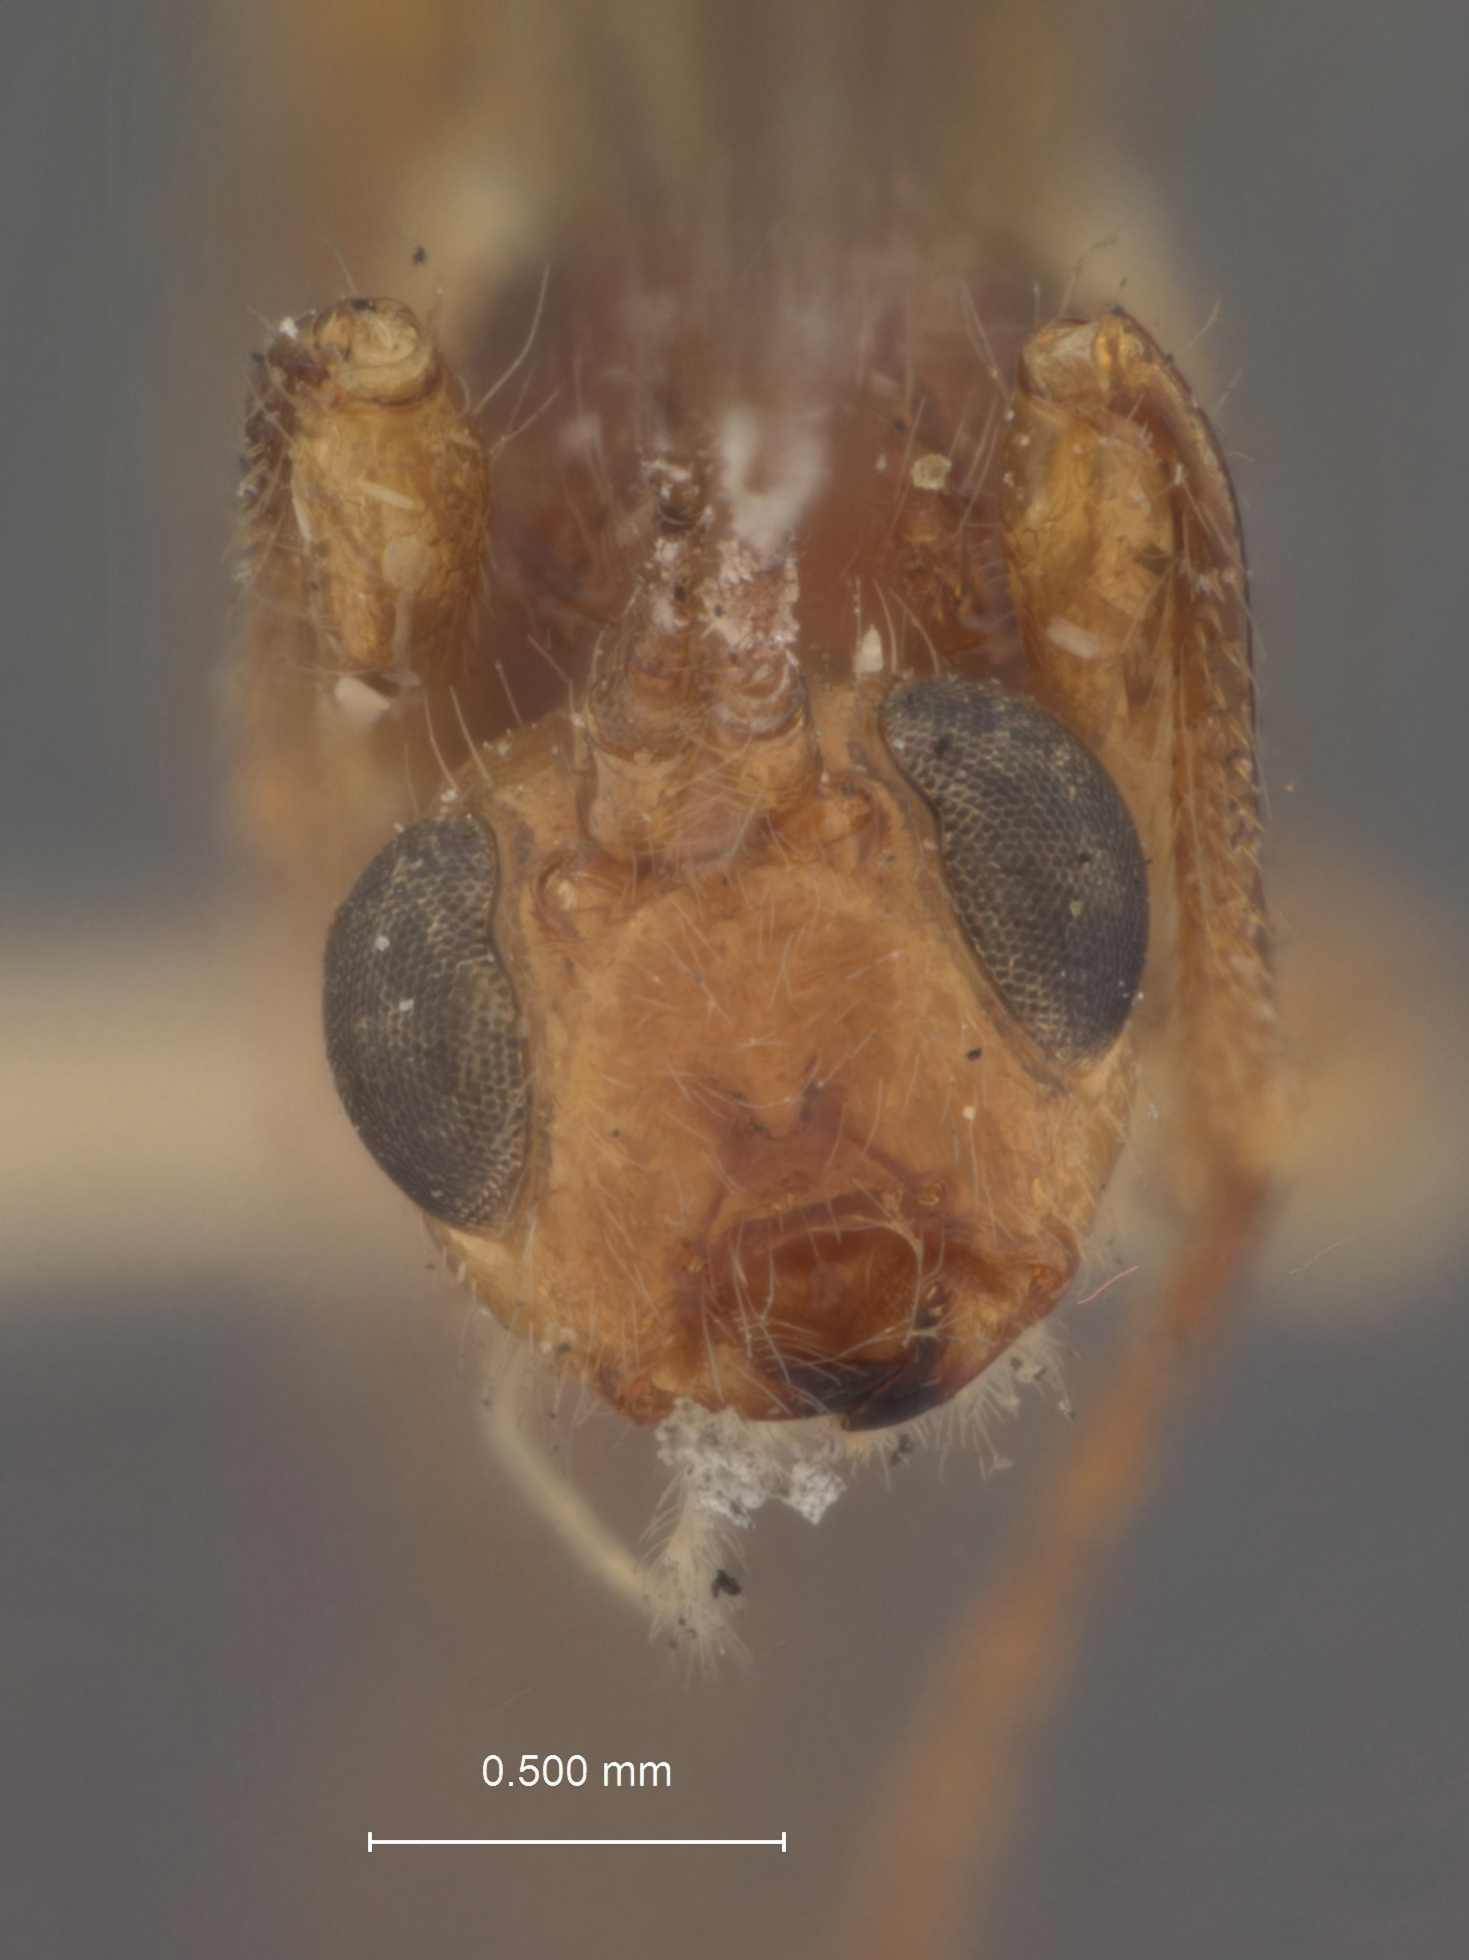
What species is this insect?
Spathius anthesis
